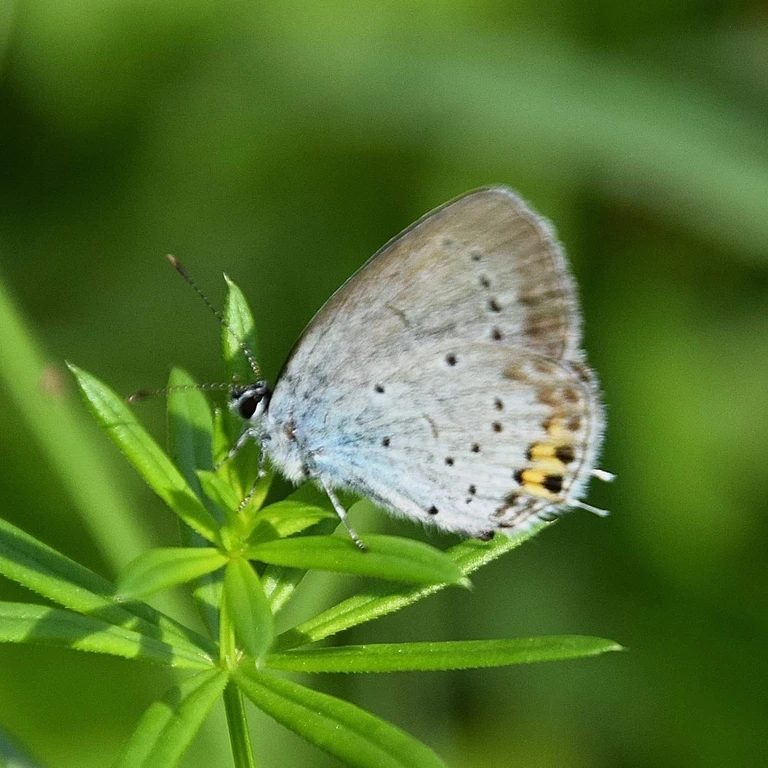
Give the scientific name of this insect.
Cupido argiades (also Elkalyce argiades)
